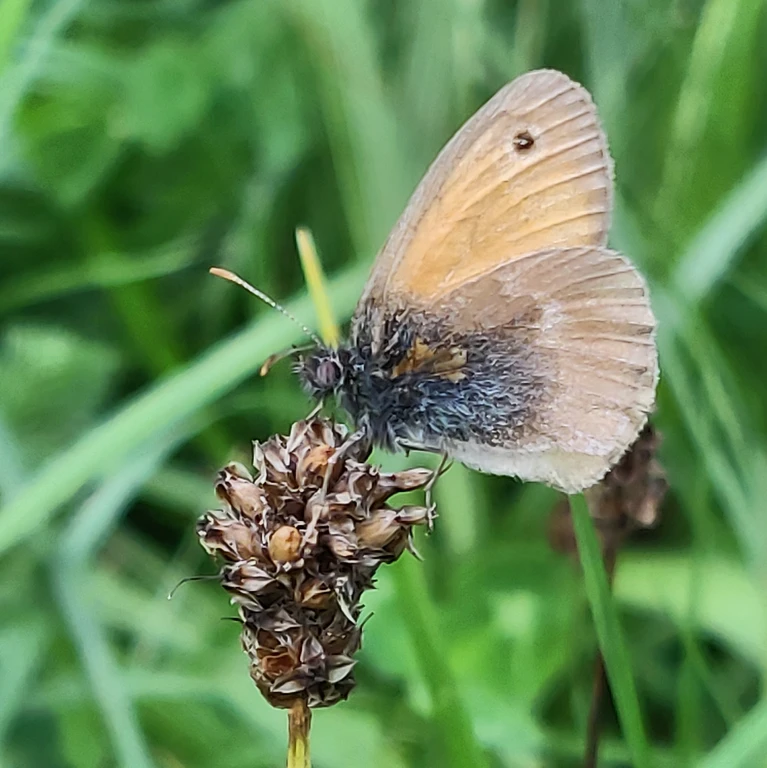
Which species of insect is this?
Coenonympha pamphilus
